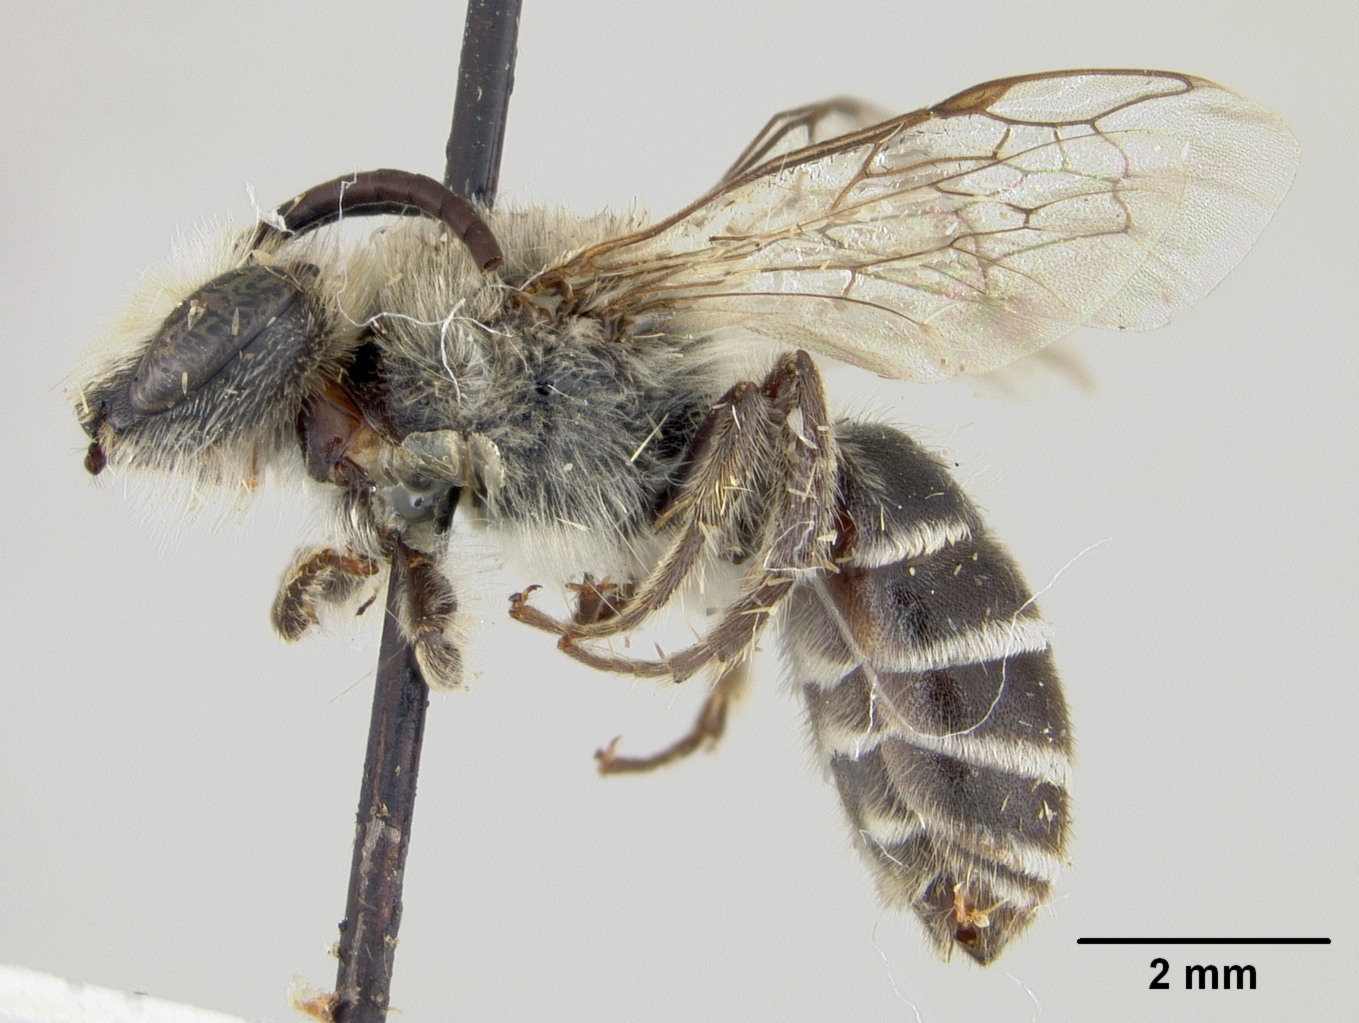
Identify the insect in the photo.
Colletes ventraliformis
